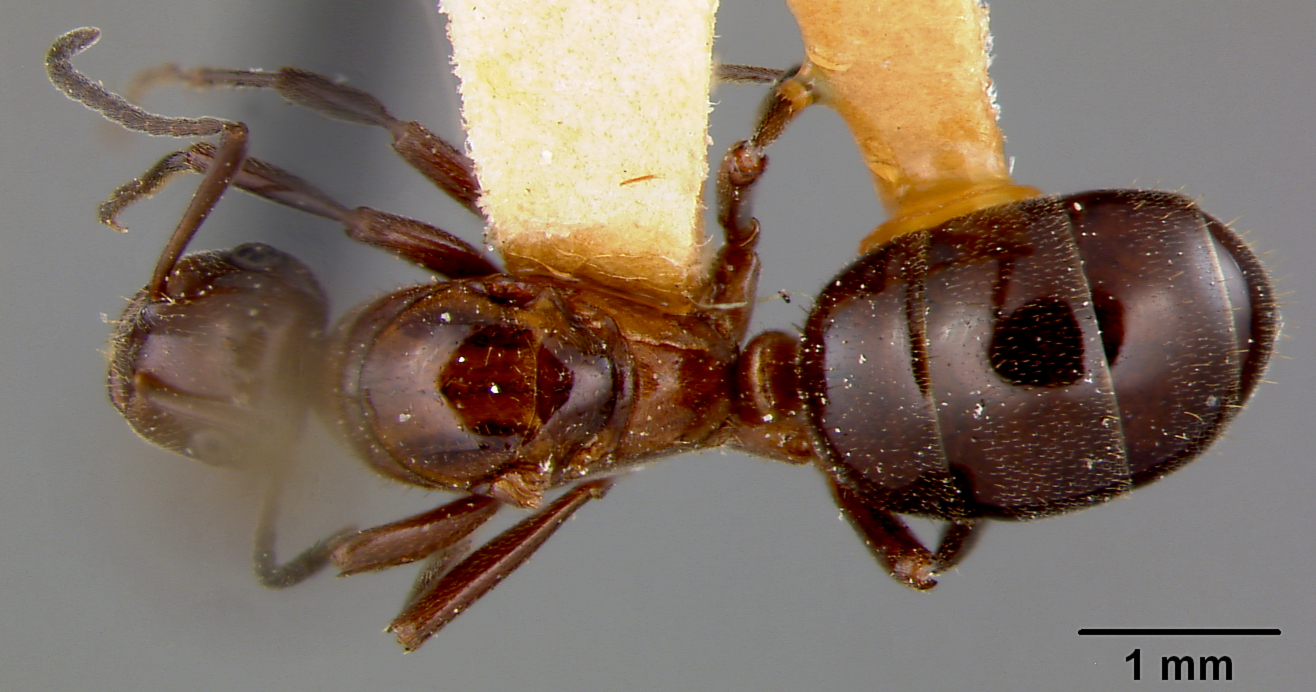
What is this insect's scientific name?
Formica reflexa
